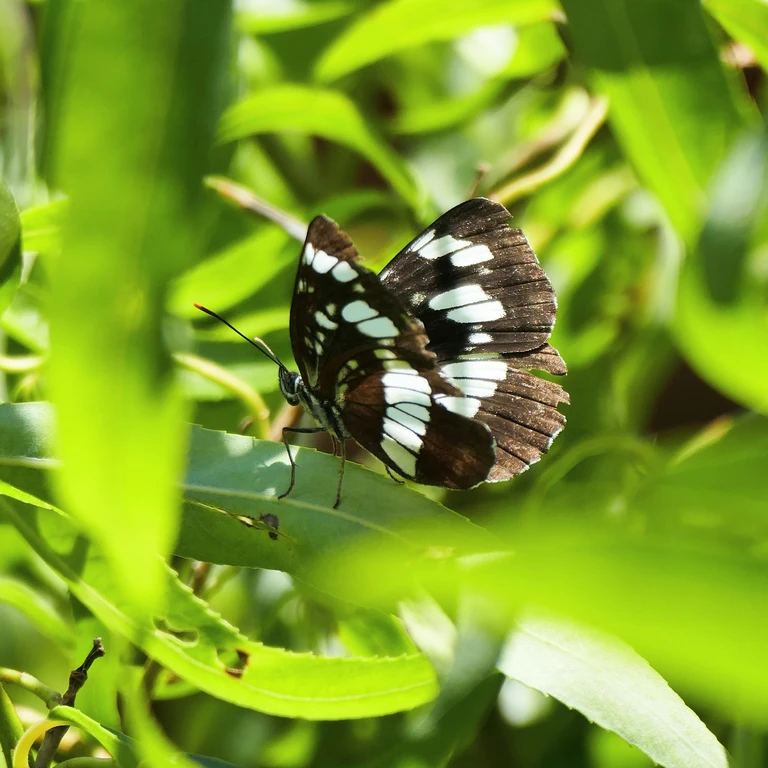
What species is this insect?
Neptis rivularis
